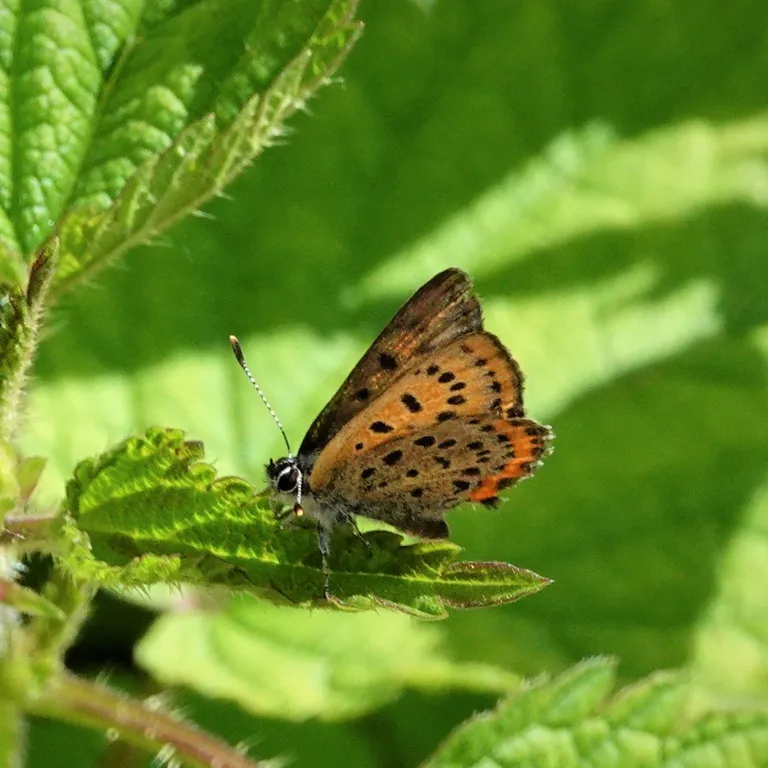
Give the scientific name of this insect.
Lycaena helle (also Helleia helle)
